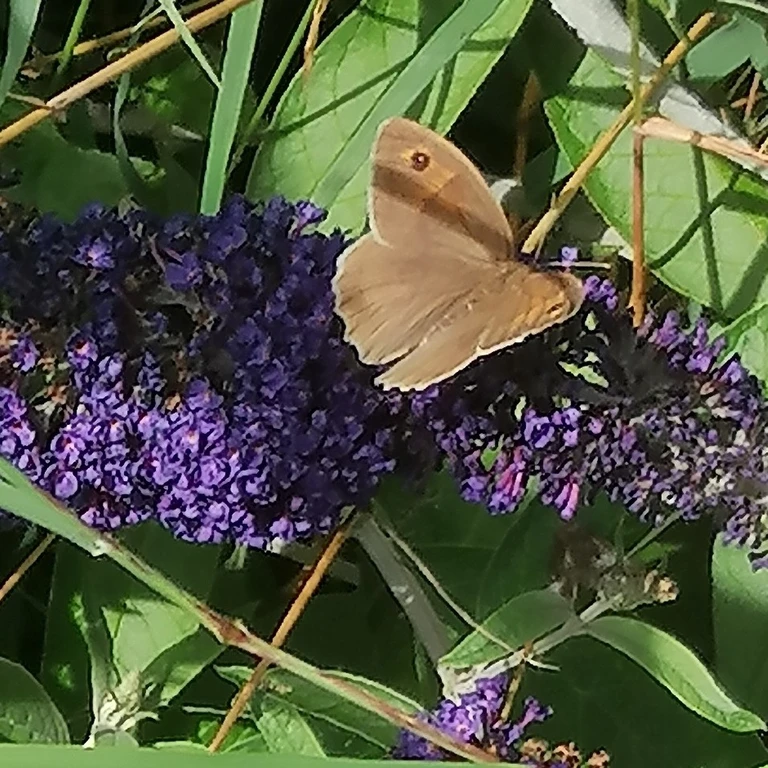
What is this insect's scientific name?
Maniola jurtina
